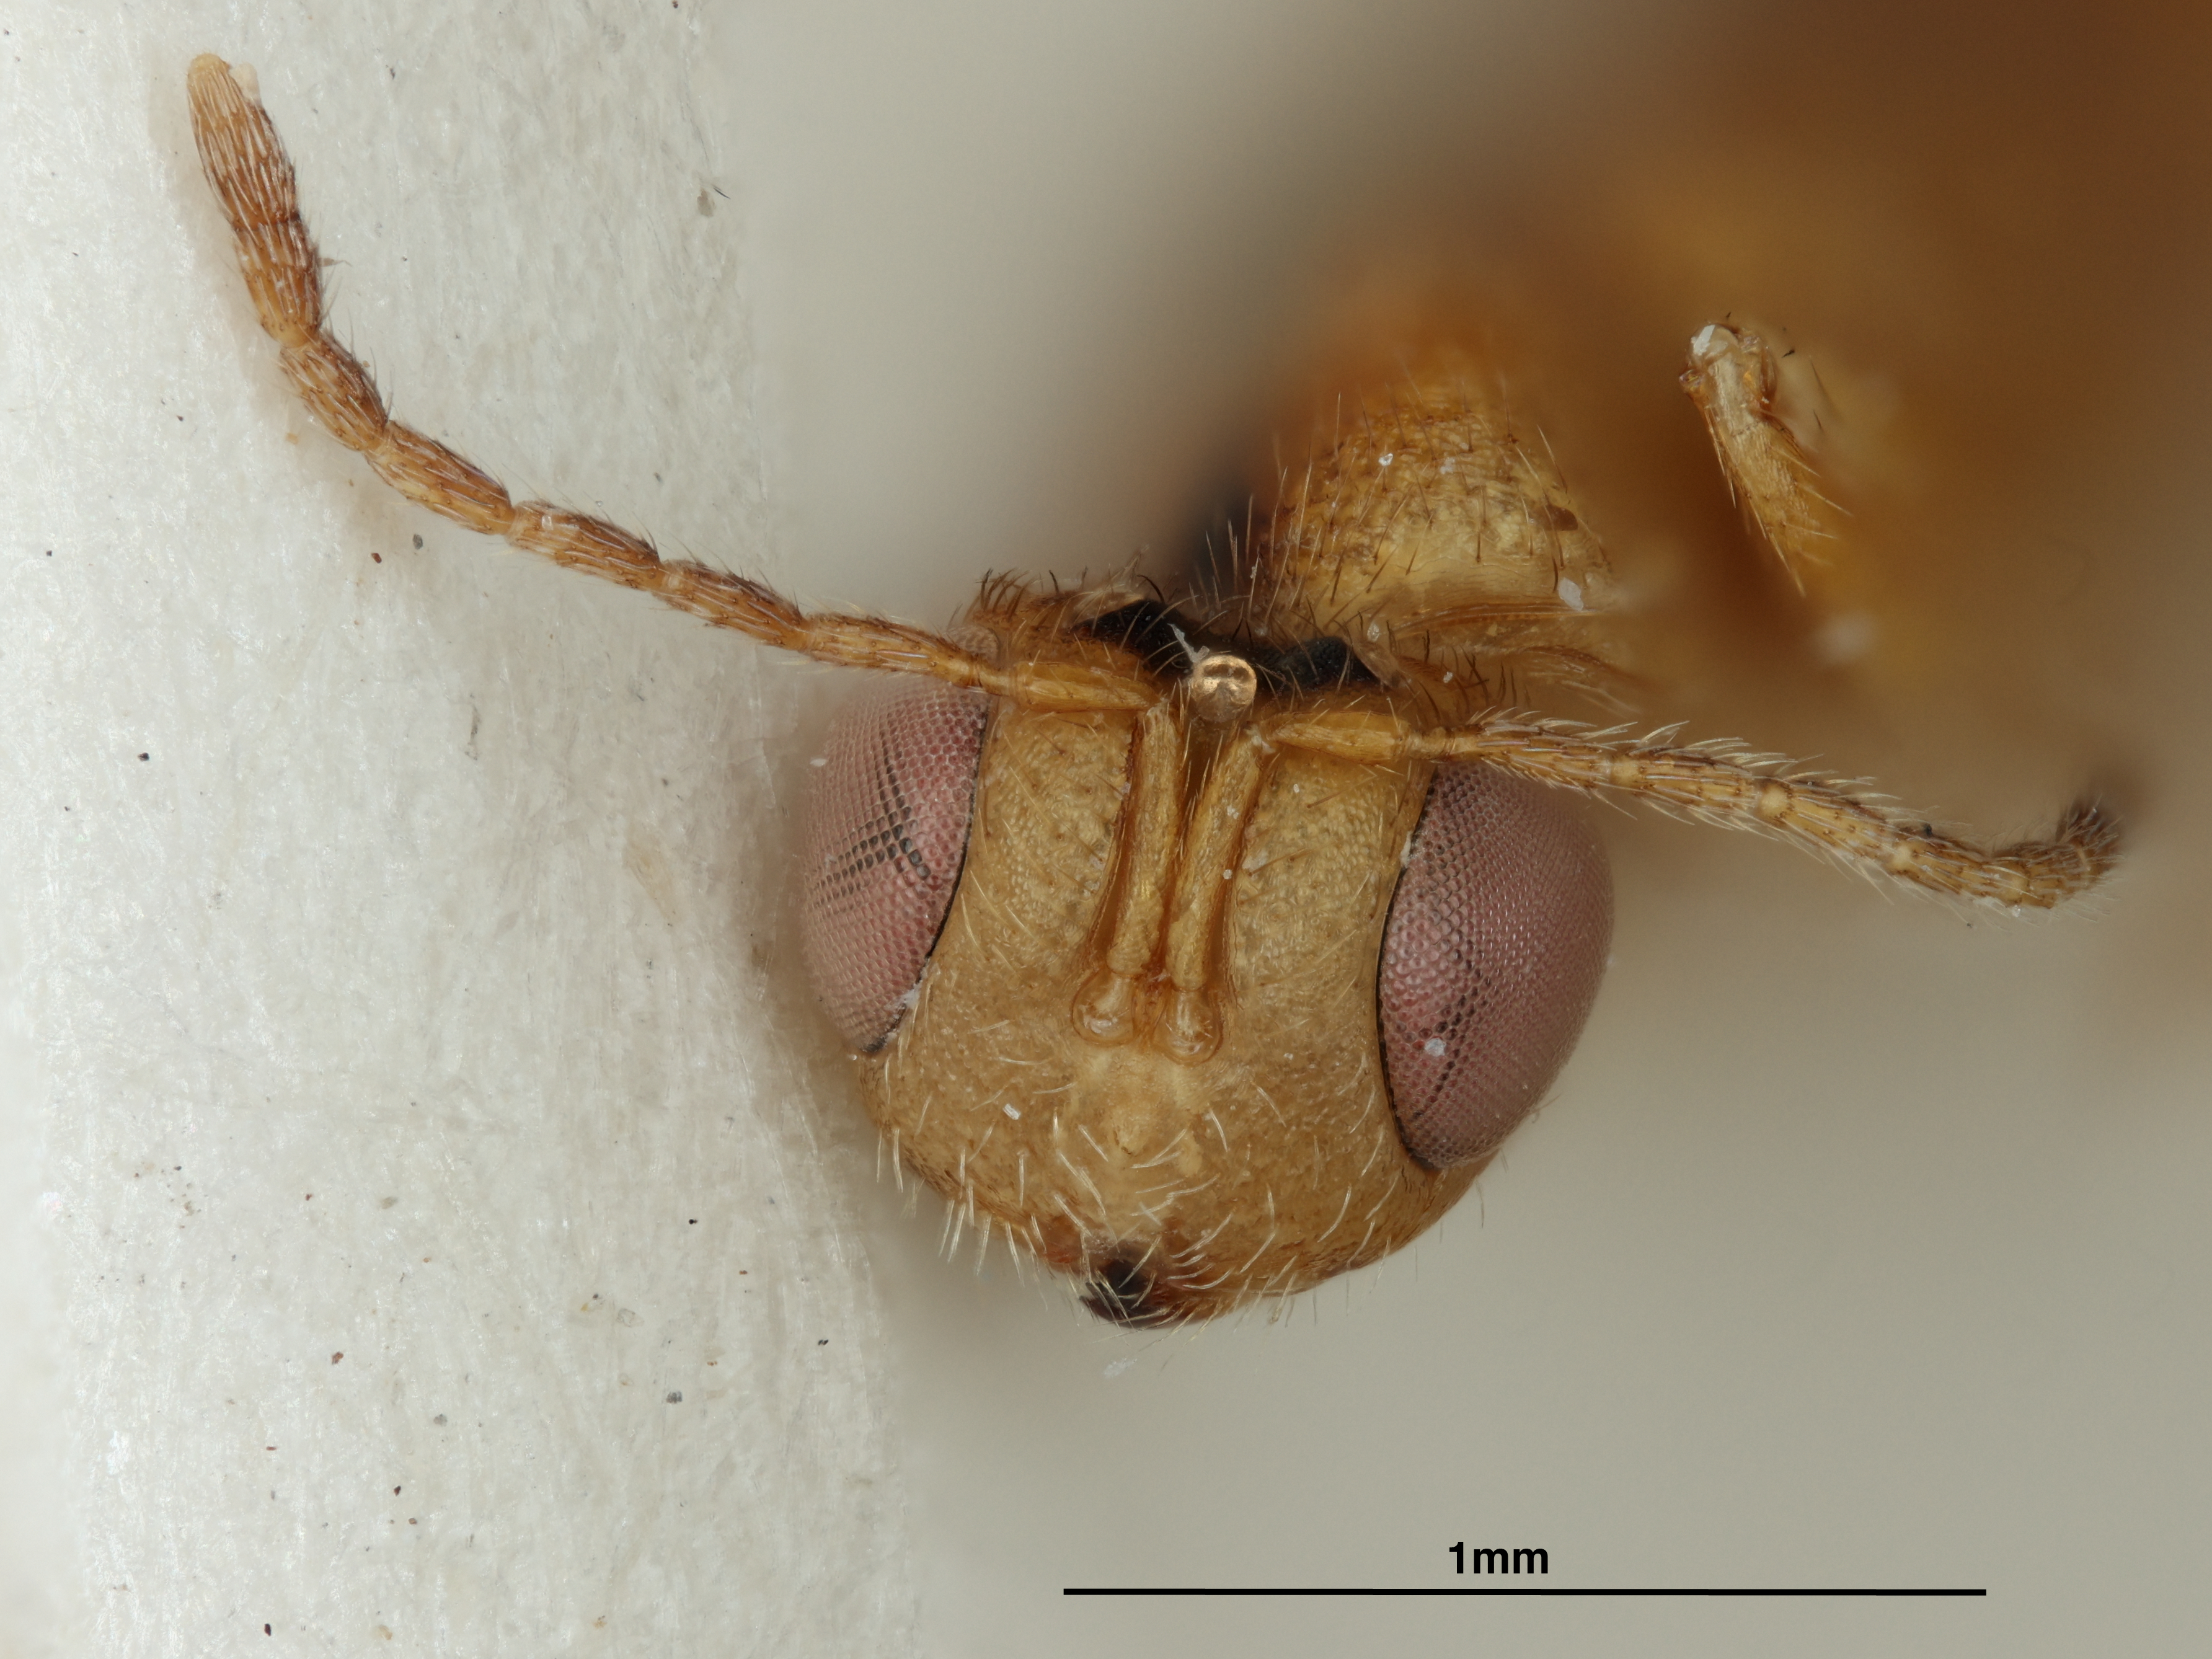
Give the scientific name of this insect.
Isosomodes paradoxus
